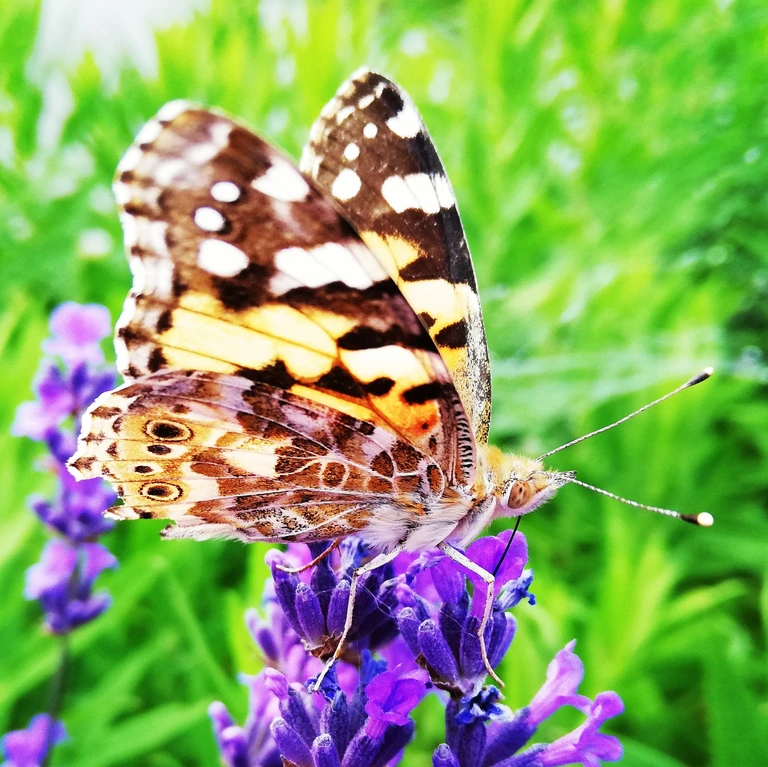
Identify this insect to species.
Vanessa cardui
